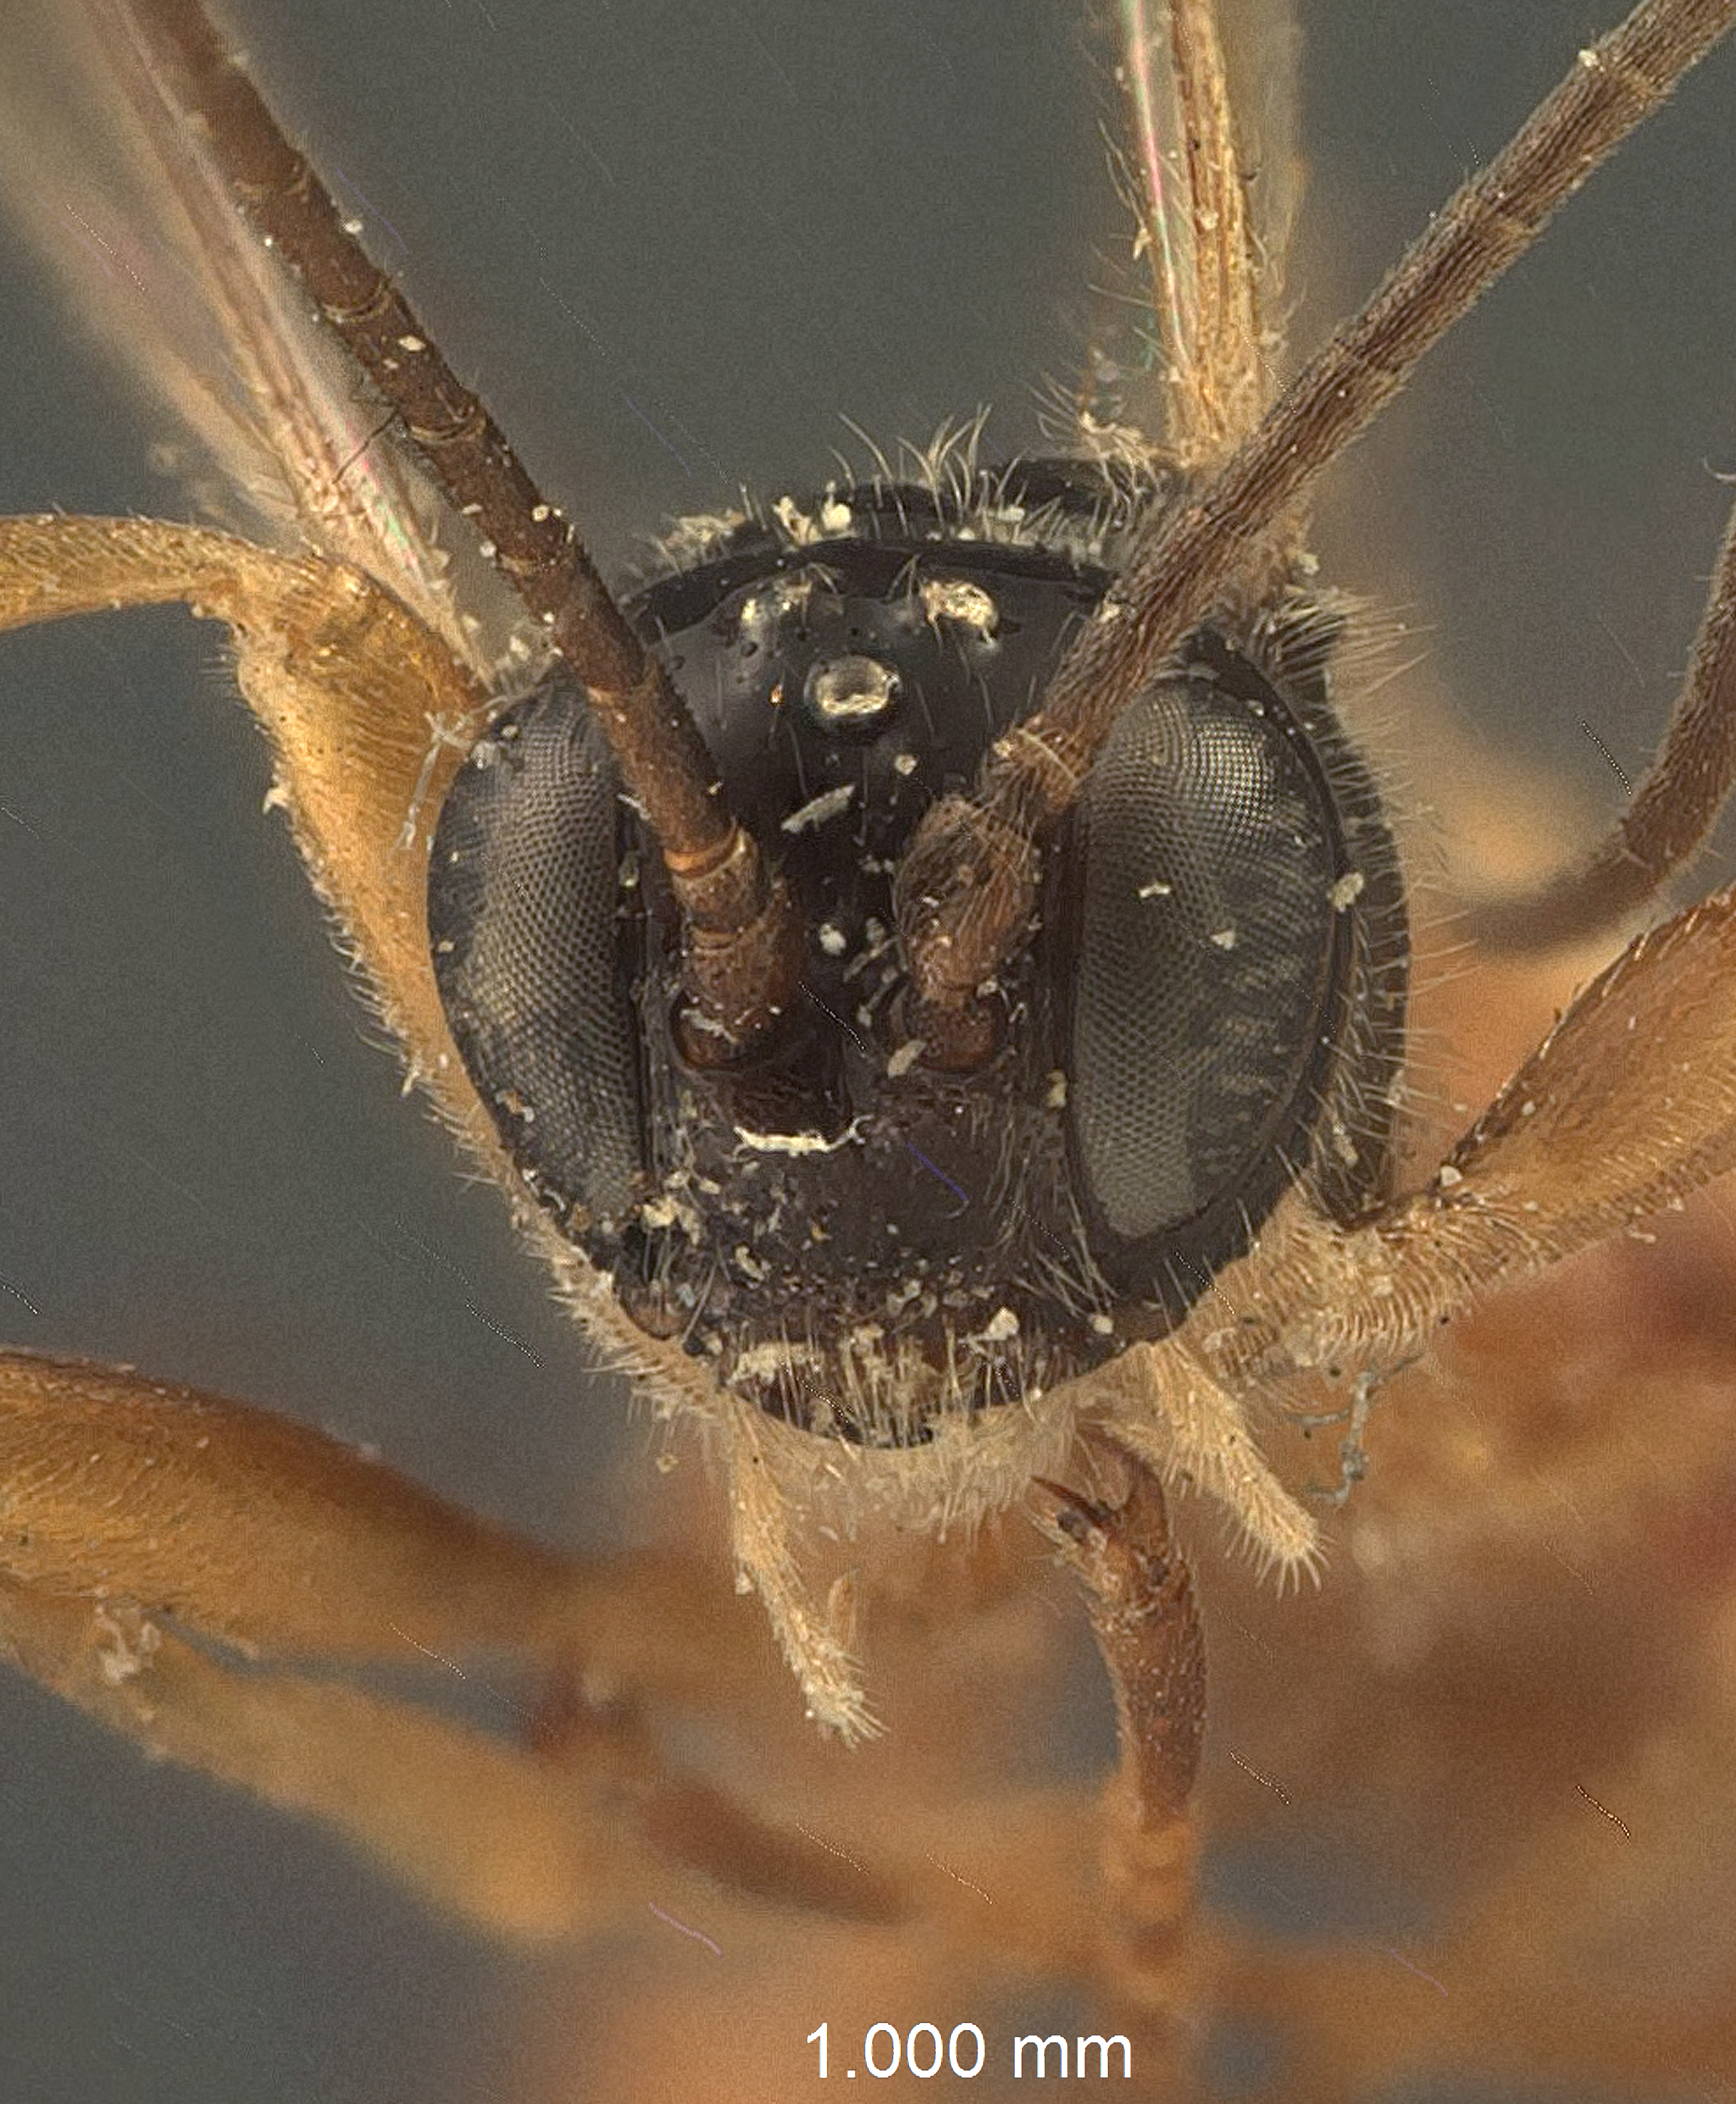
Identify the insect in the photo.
Odontomerus strangaliae
